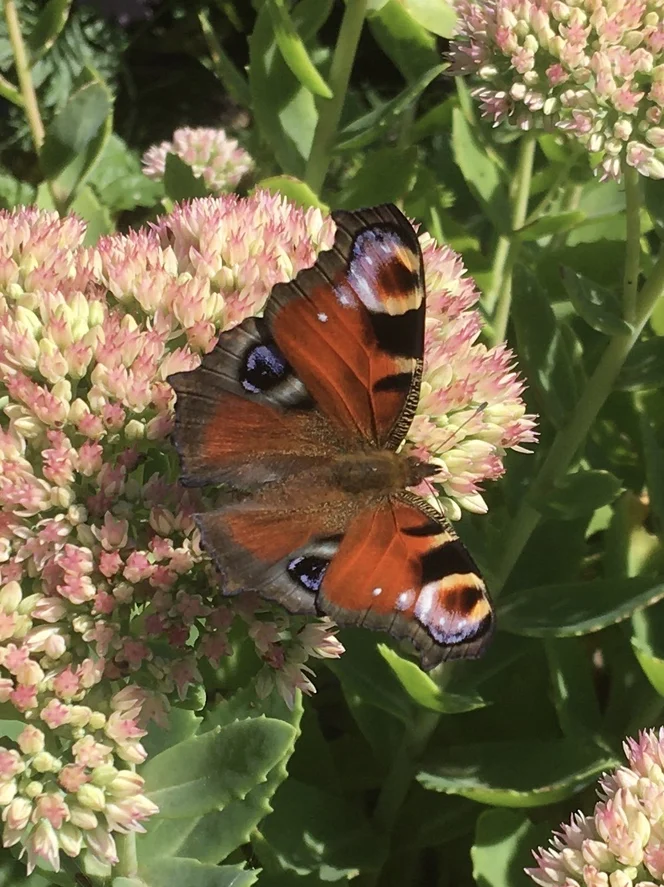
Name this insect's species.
Aglais io
